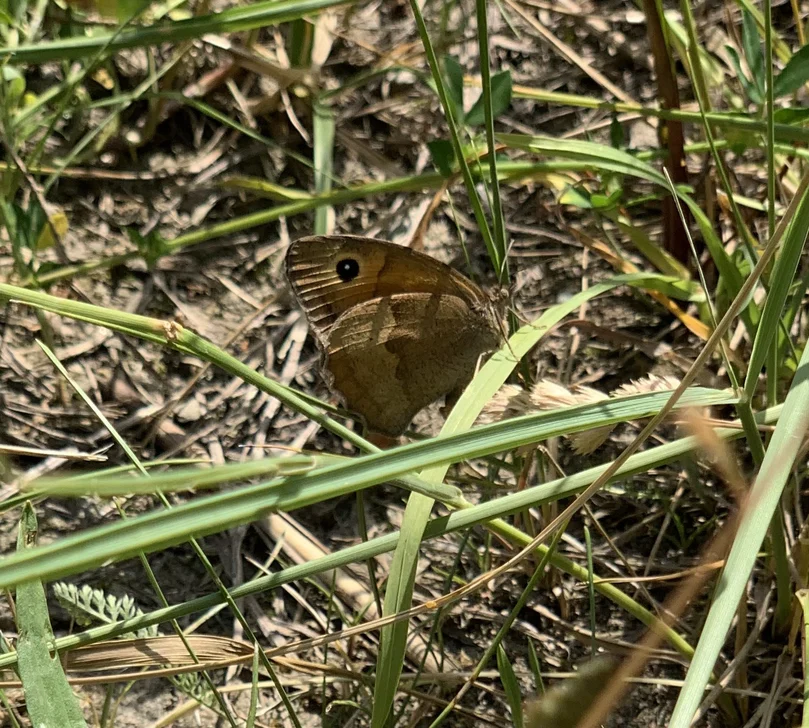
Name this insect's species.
Maniola jurtina
